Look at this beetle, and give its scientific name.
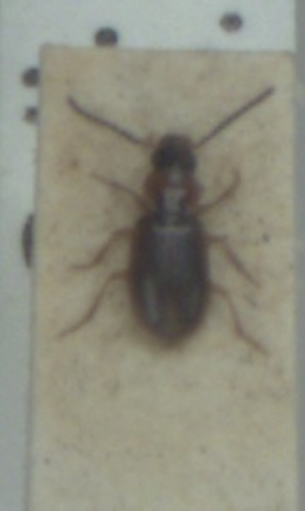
Acupalpus dubius
